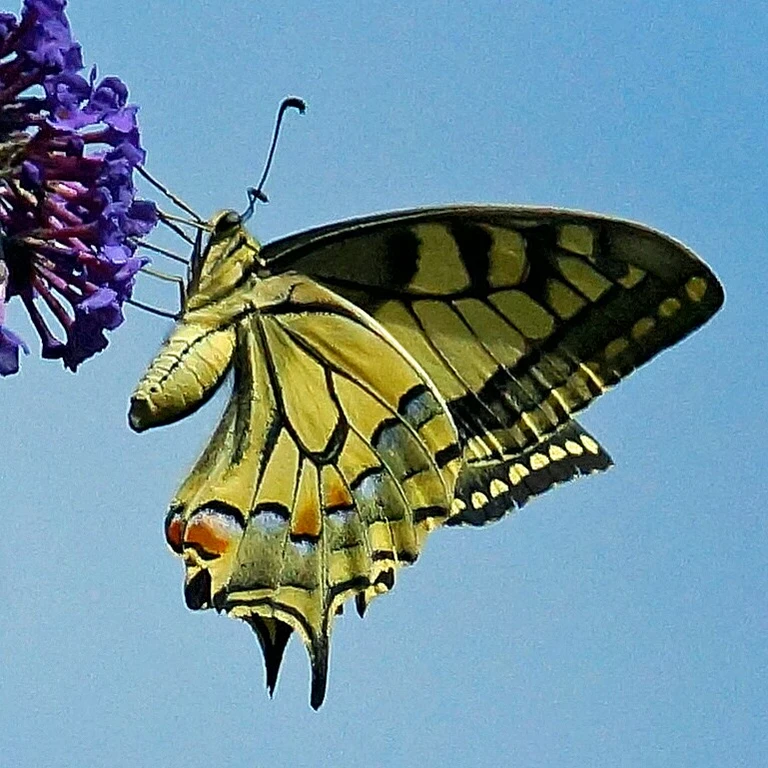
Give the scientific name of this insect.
Papilio machaon
